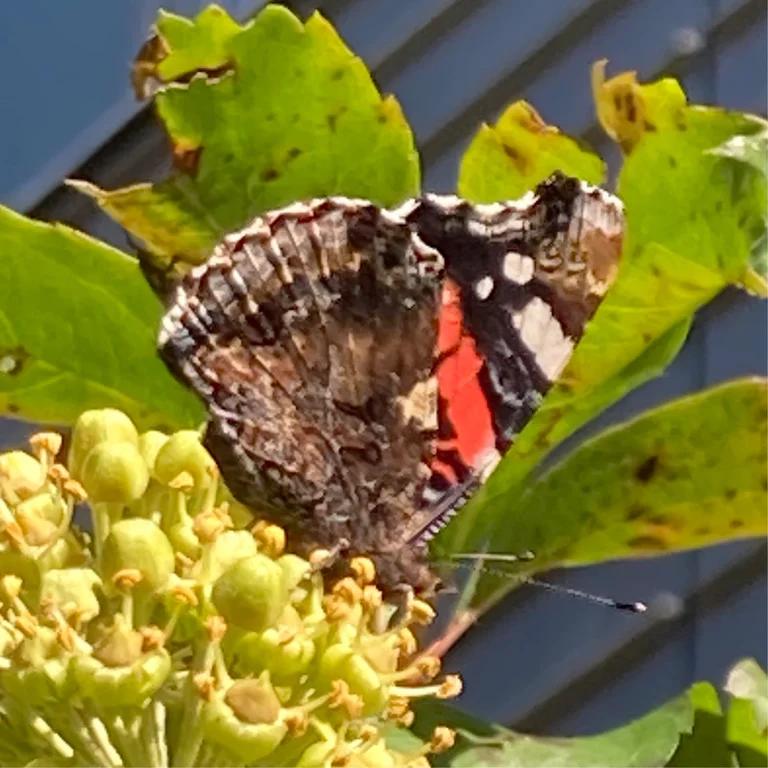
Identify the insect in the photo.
Vanessa atalanta
